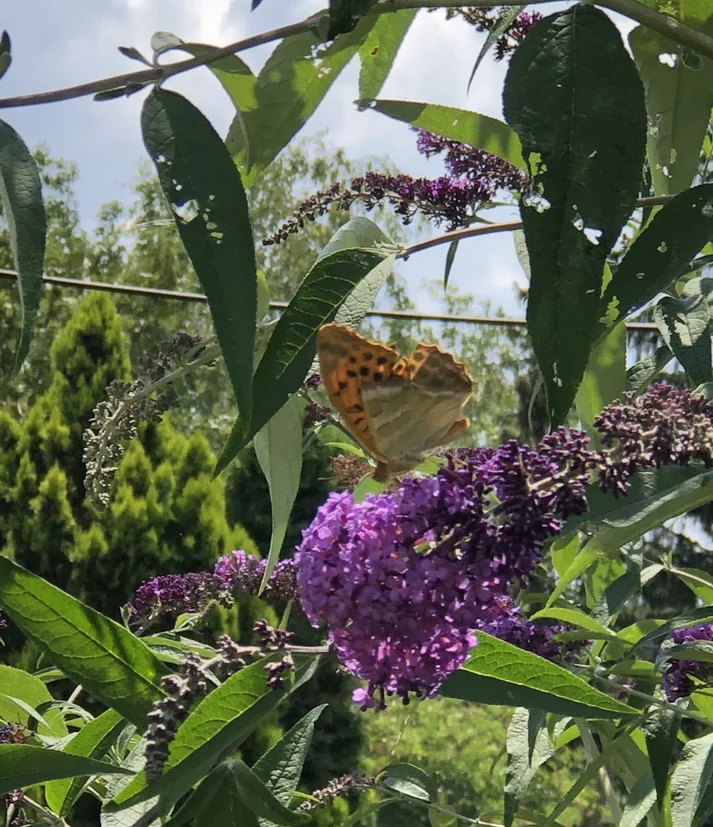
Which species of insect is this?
Argynnis paphia
